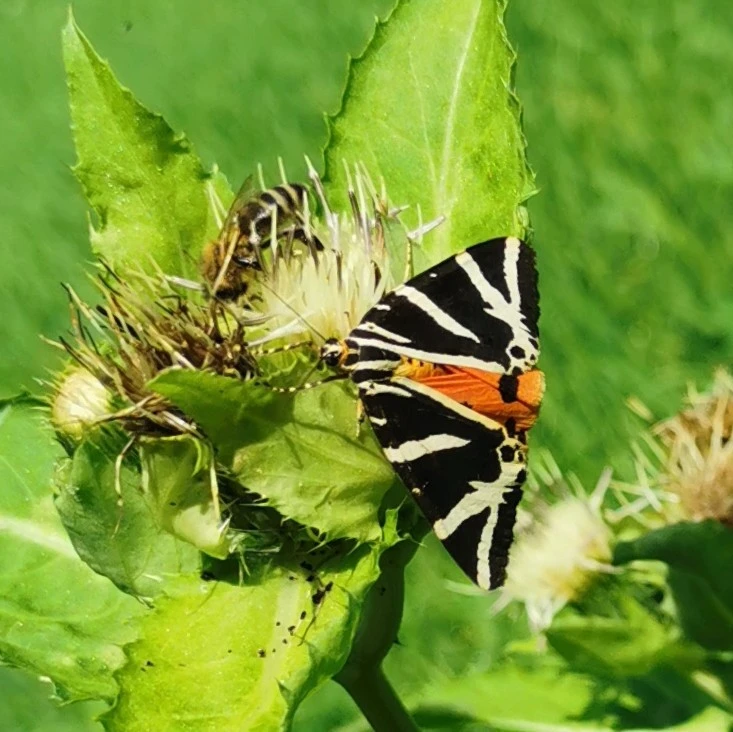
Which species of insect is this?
Euplagia quadripunctaria
